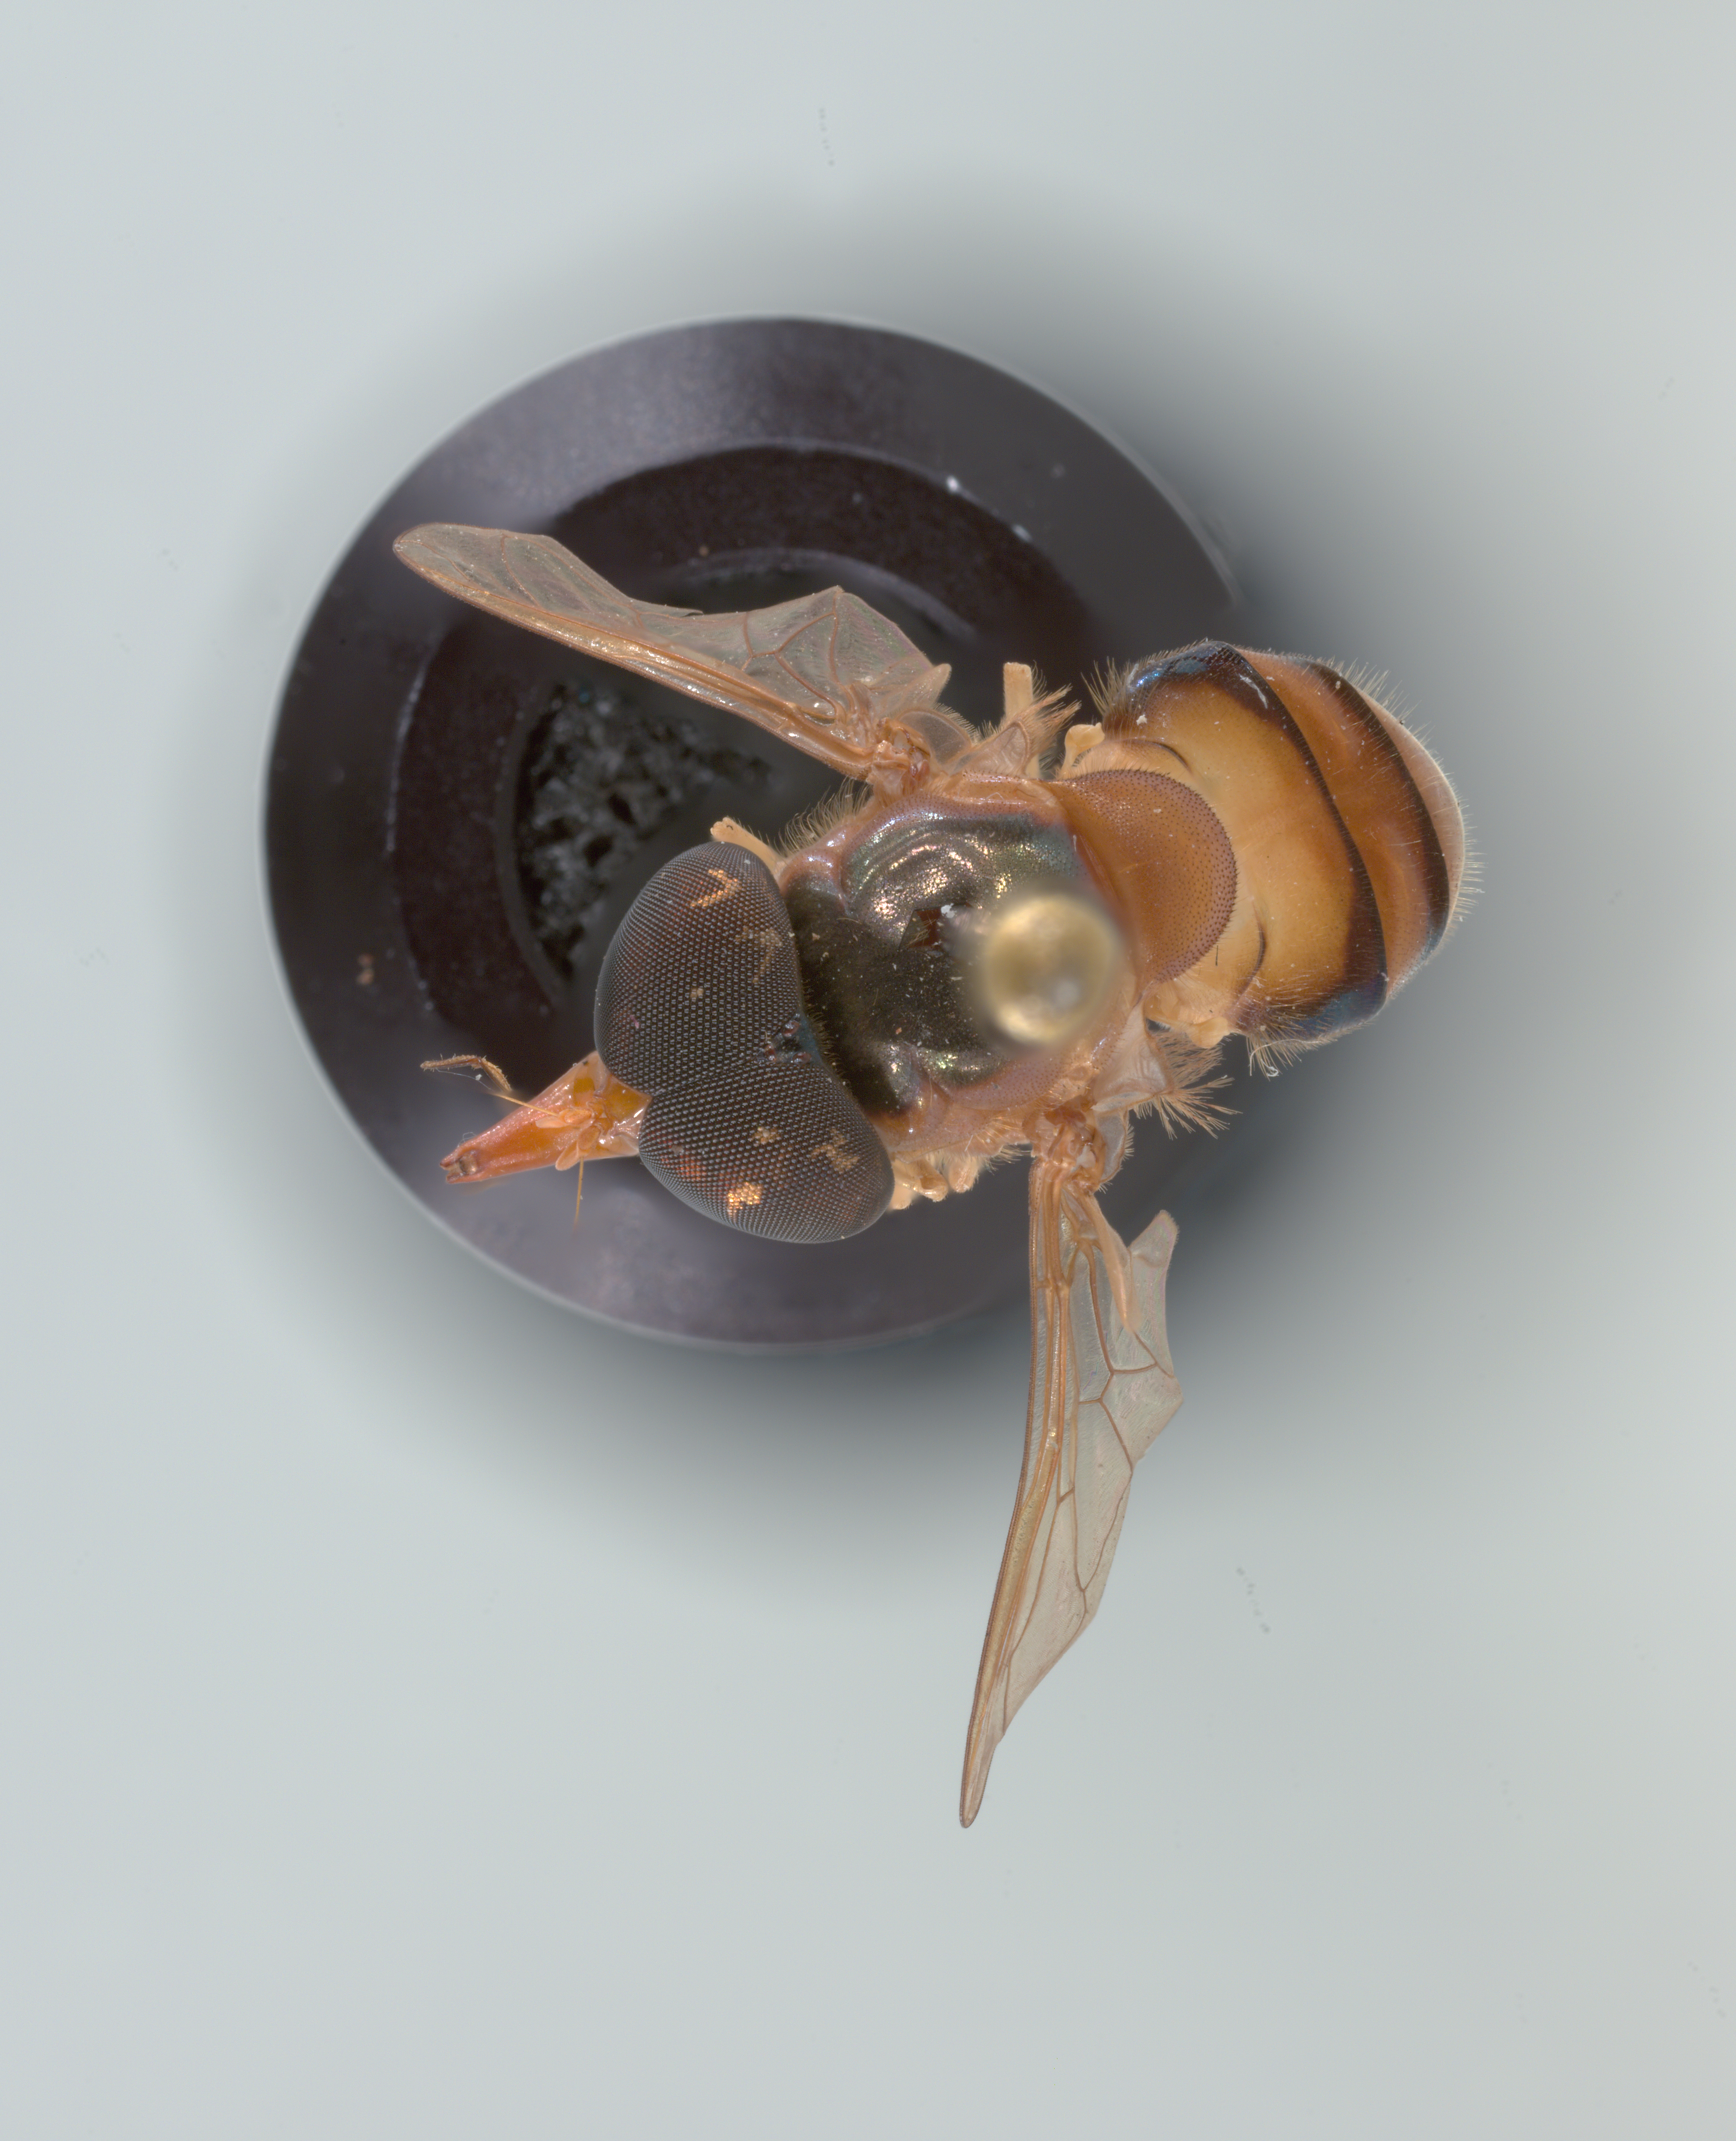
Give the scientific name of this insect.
Rhingia pellucens
